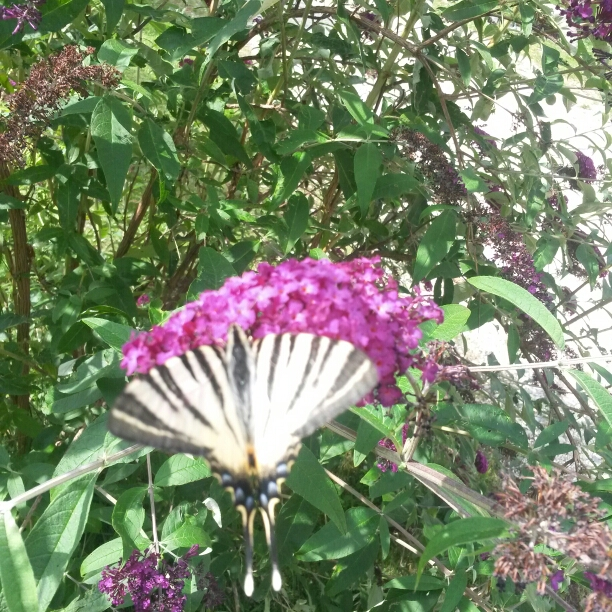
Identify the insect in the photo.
Iphiclides podalirius
